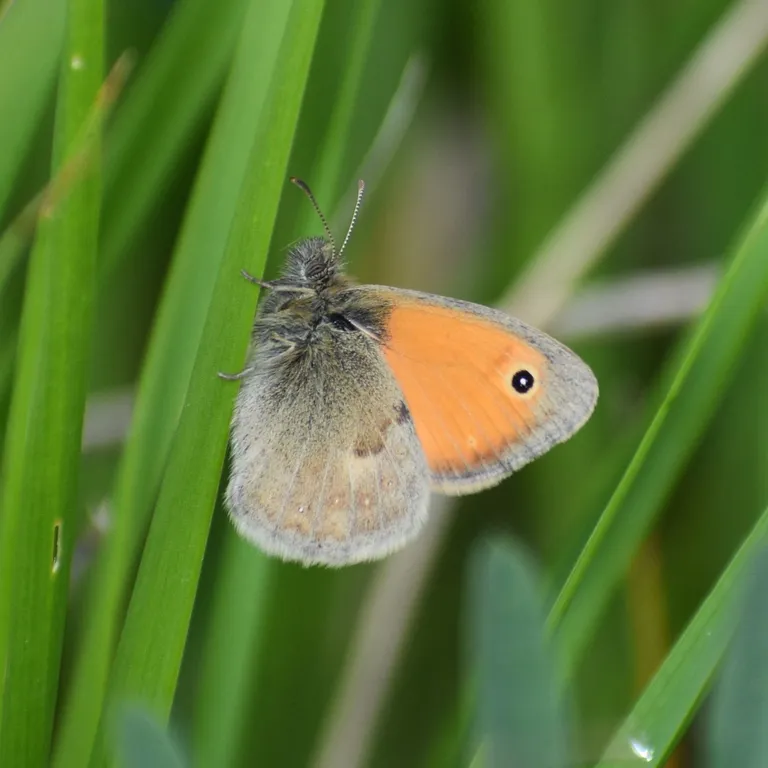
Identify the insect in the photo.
Coenonympha pamphilus
